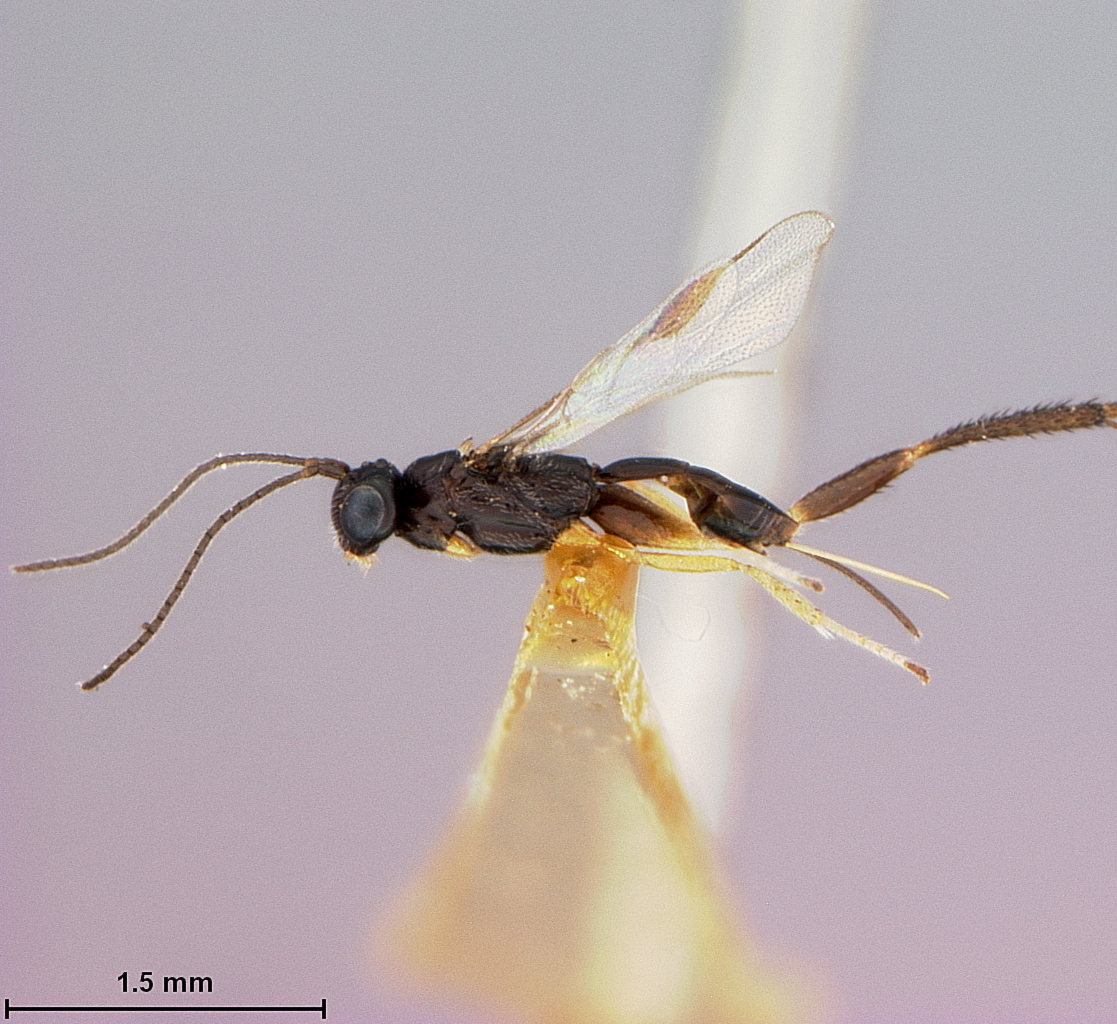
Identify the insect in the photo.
Mesocoelus acrocercopis
